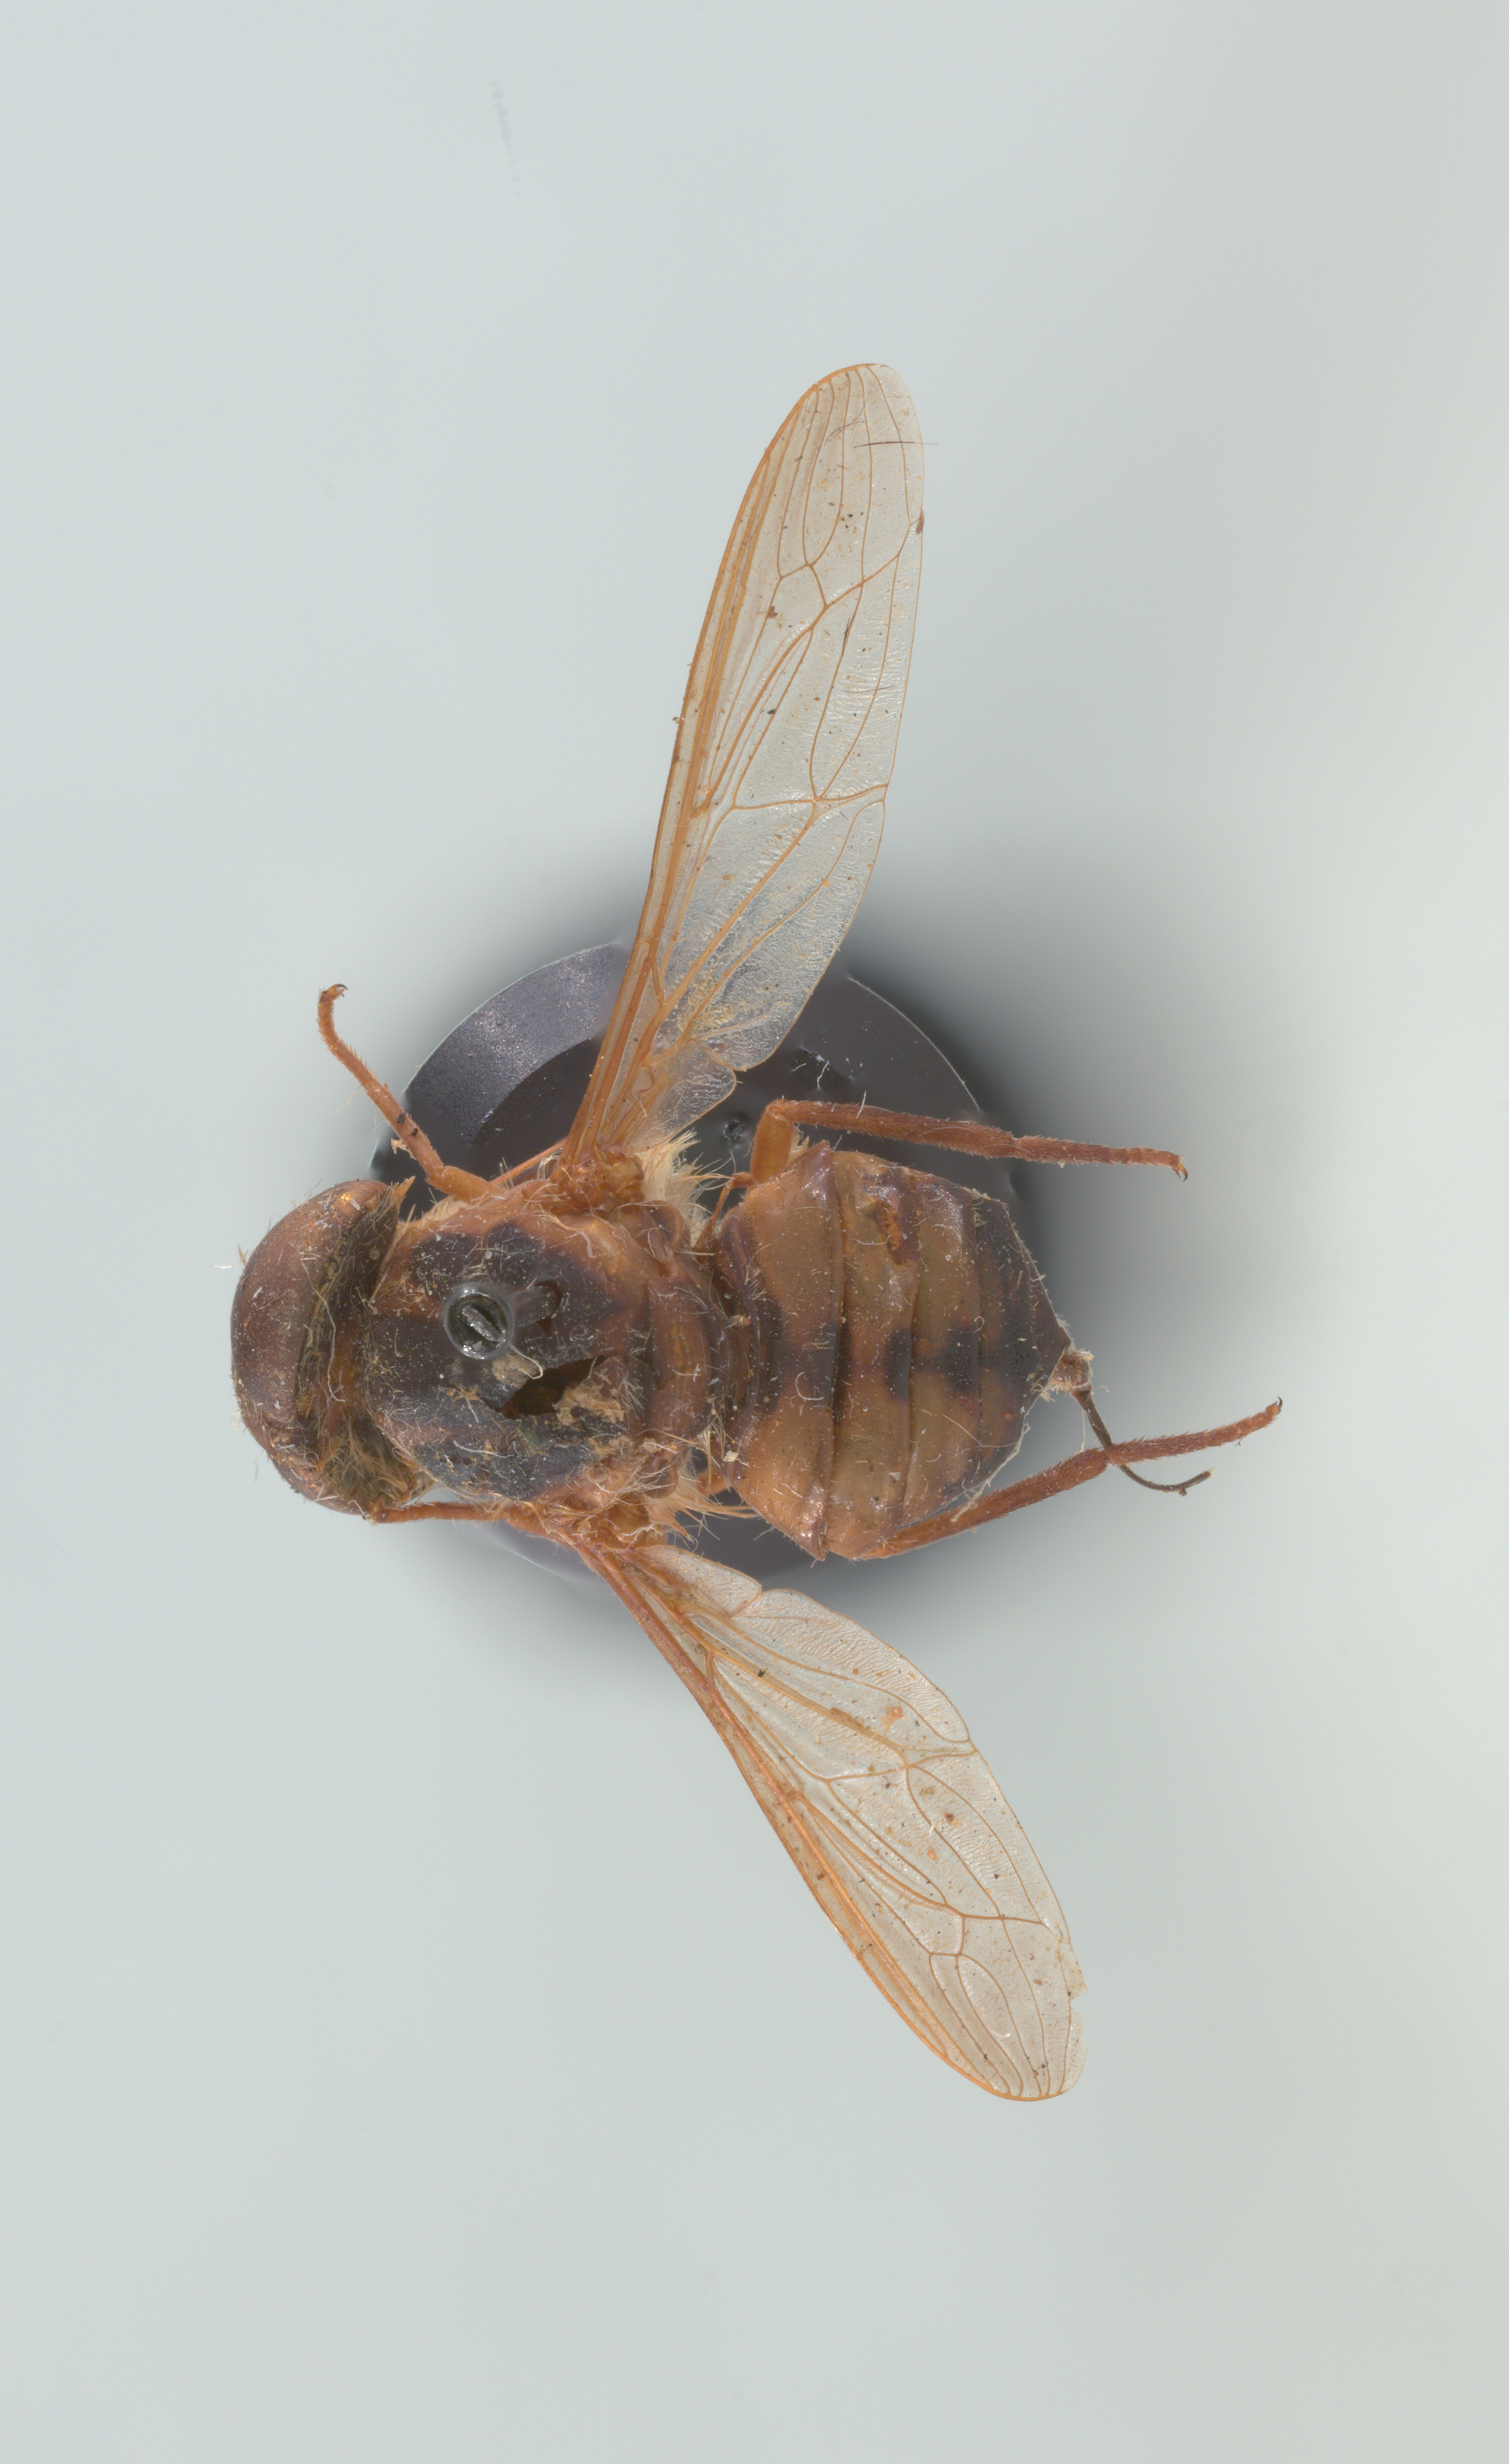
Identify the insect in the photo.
Neorhynchocephalus volaticus
